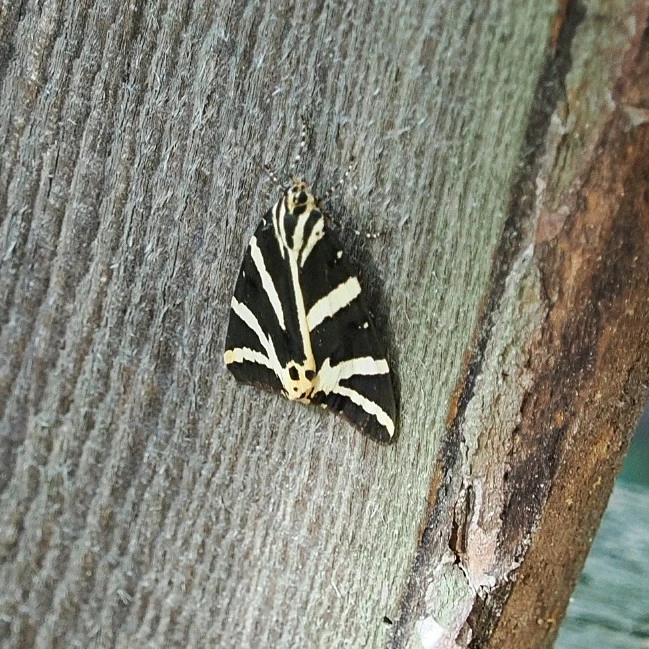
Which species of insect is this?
Euplagia quadripunctaria
